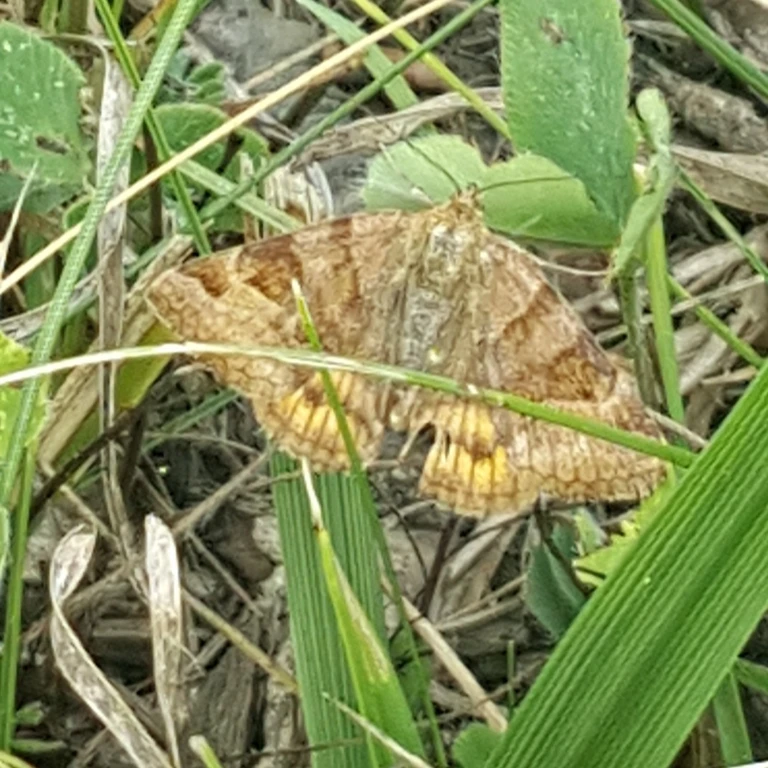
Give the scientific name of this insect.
Euclidia glyphica
